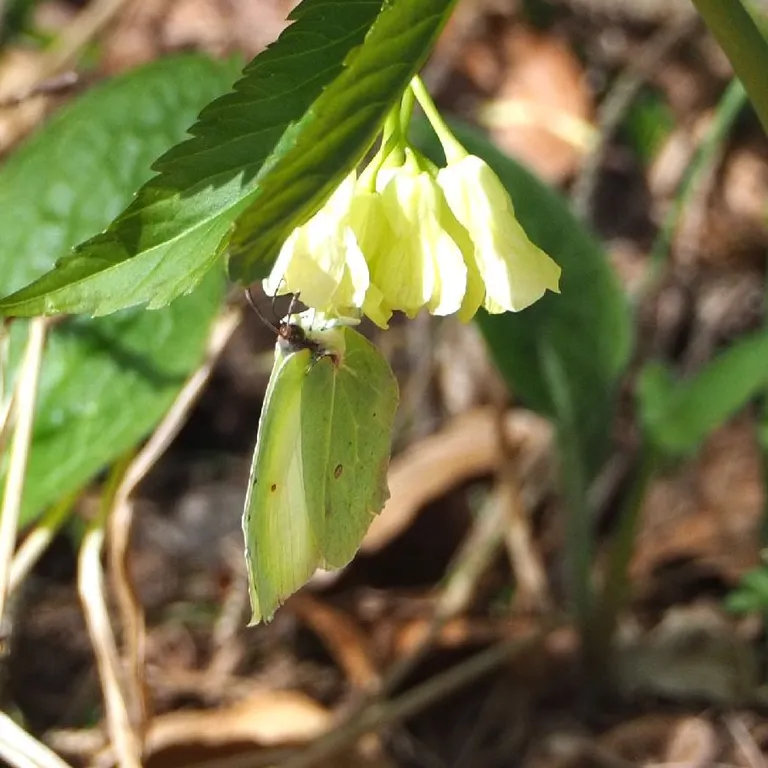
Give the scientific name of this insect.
Gonepteryx rhamni
